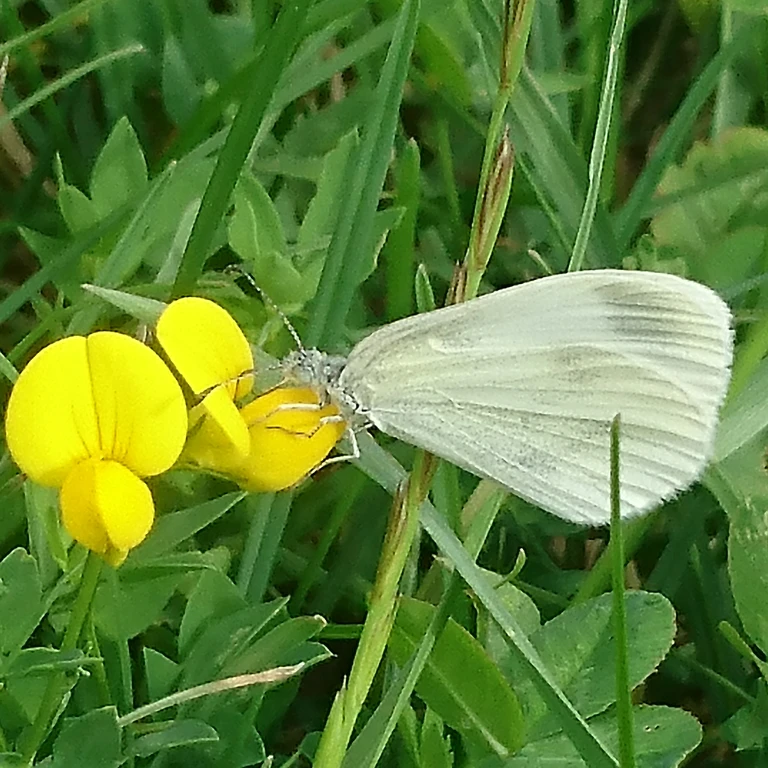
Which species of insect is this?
Leptidea sinapis/juvernica
